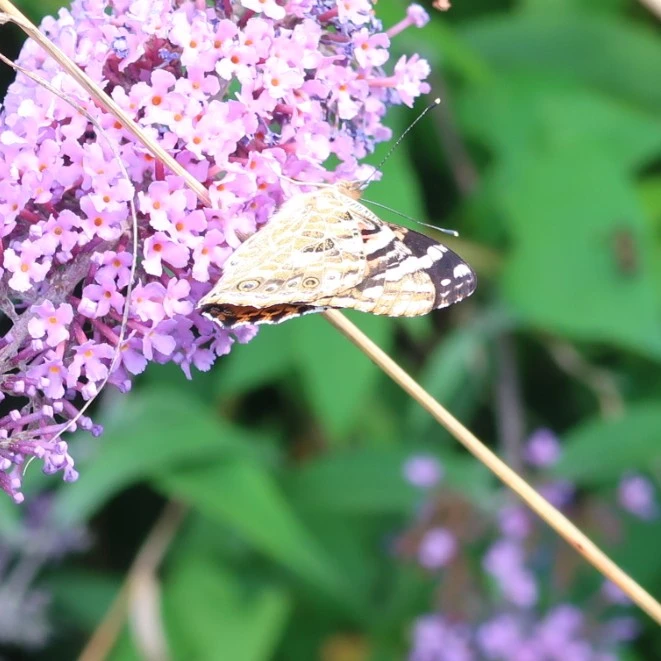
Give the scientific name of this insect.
Vanessa cardui
